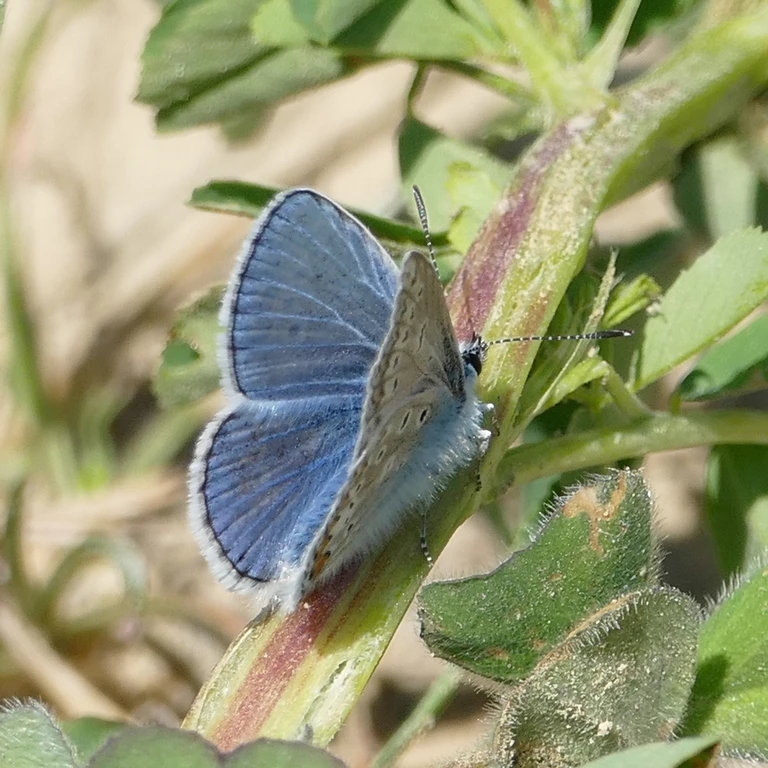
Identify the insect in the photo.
Polyommatus icarus
